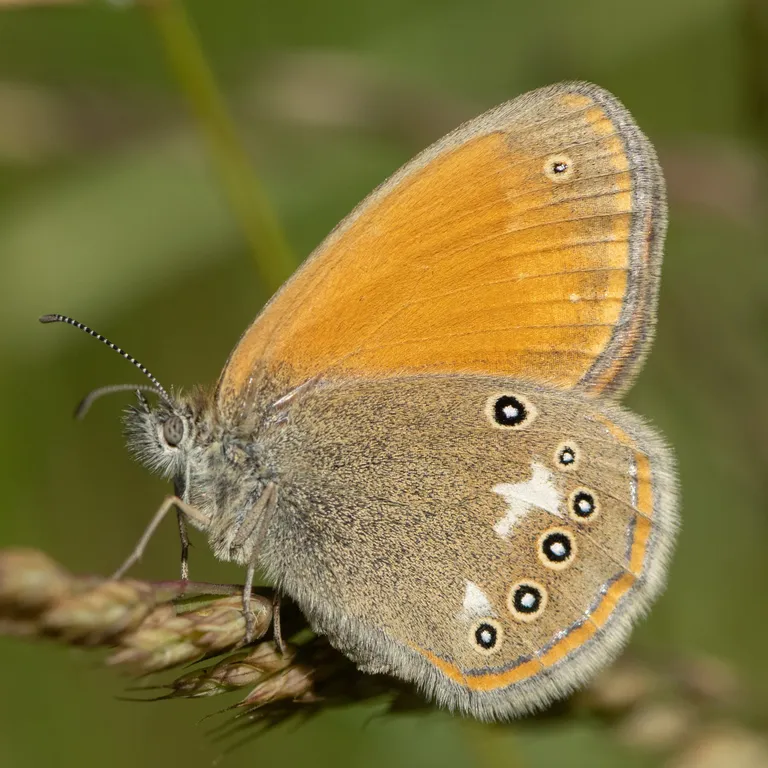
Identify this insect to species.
Coenonympha glycerion (also Coenonympha iphis)
